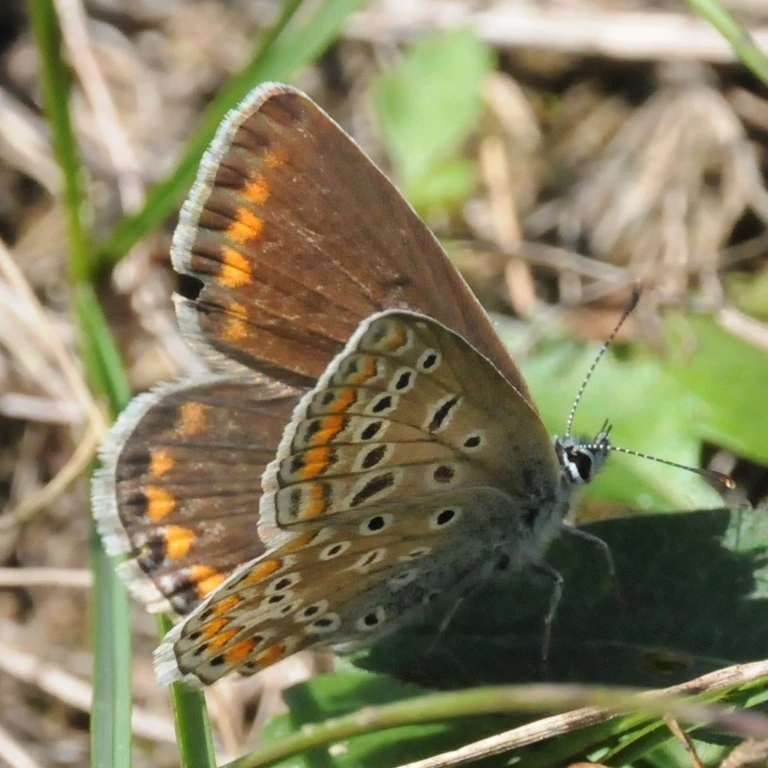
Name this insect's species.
Polyommatus icarus
